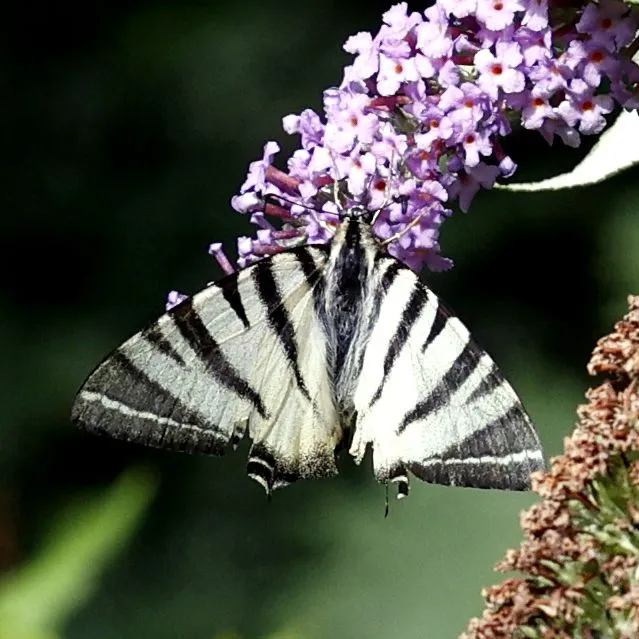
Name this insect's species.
Iphiclides podalirius
